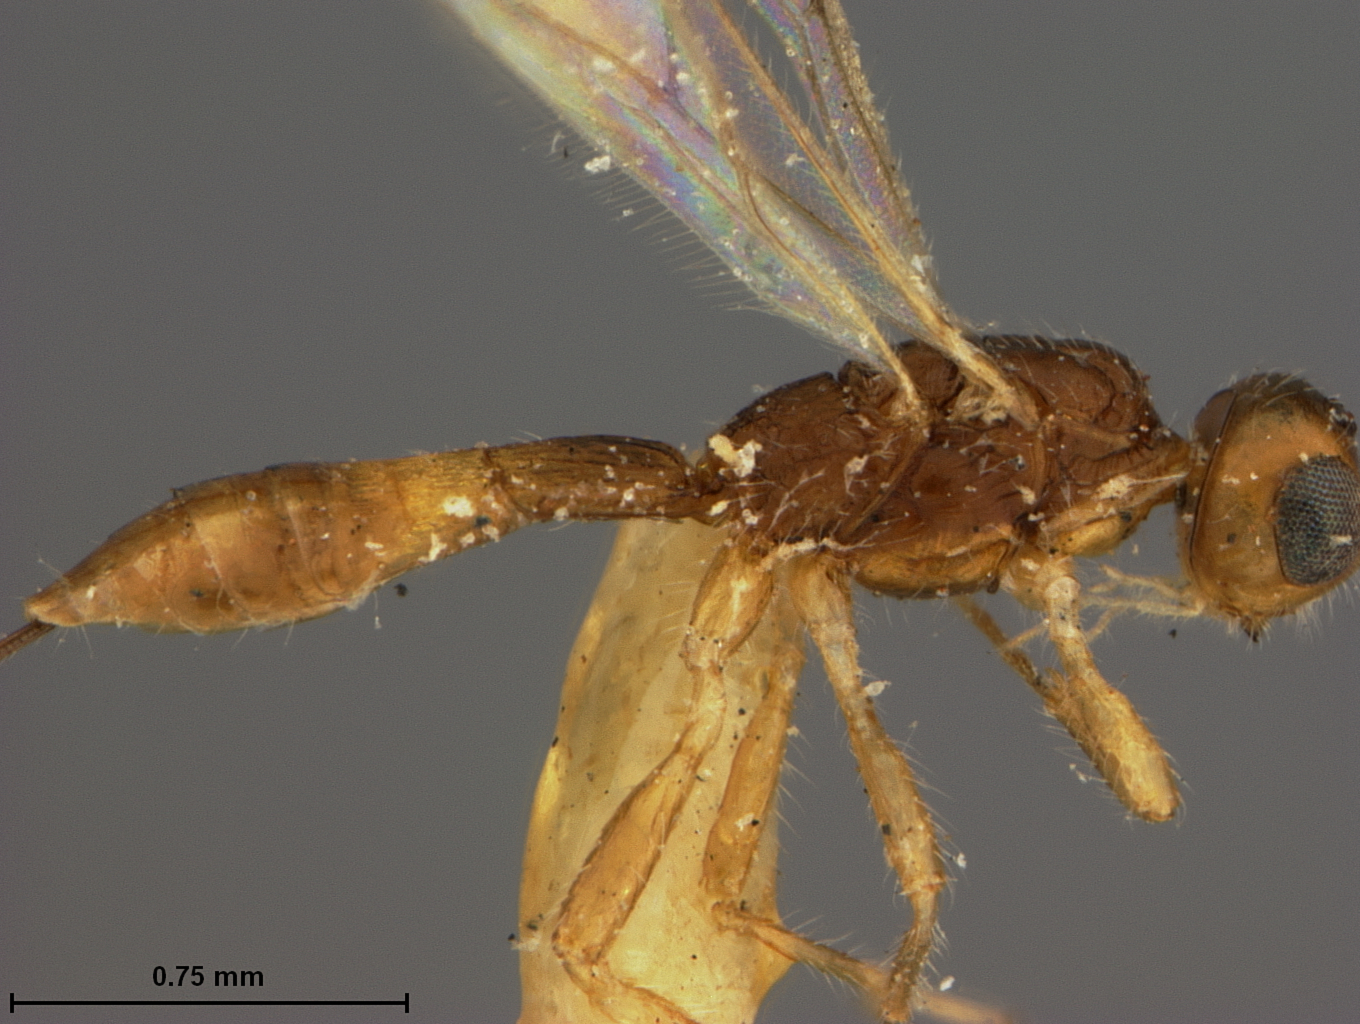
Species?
Caenophanes consimilis
